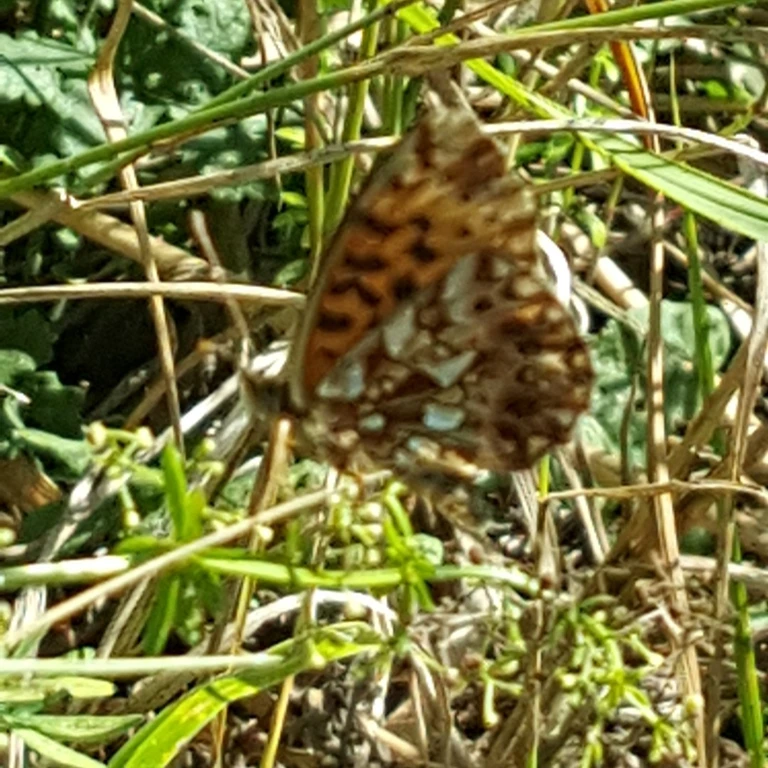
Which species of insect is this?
Boloria dia
